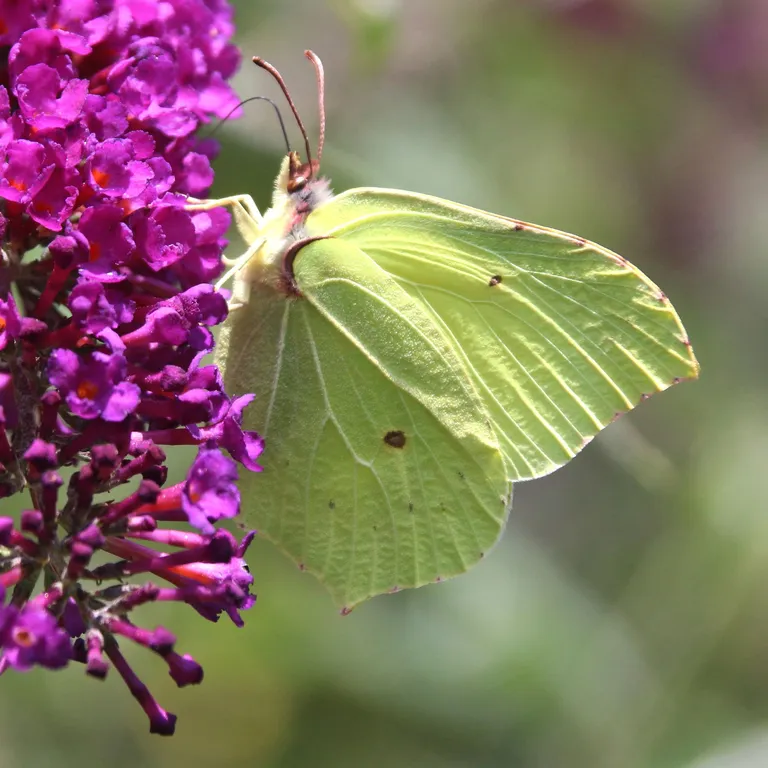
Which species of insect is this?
Gonepteryx rhamni
